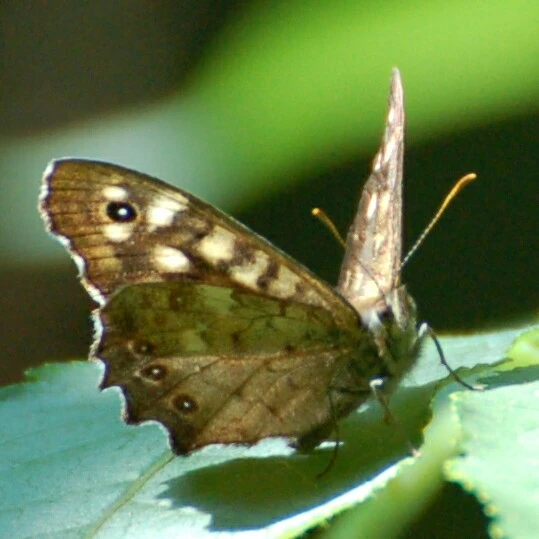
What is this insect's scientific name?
Pararge aegeria
